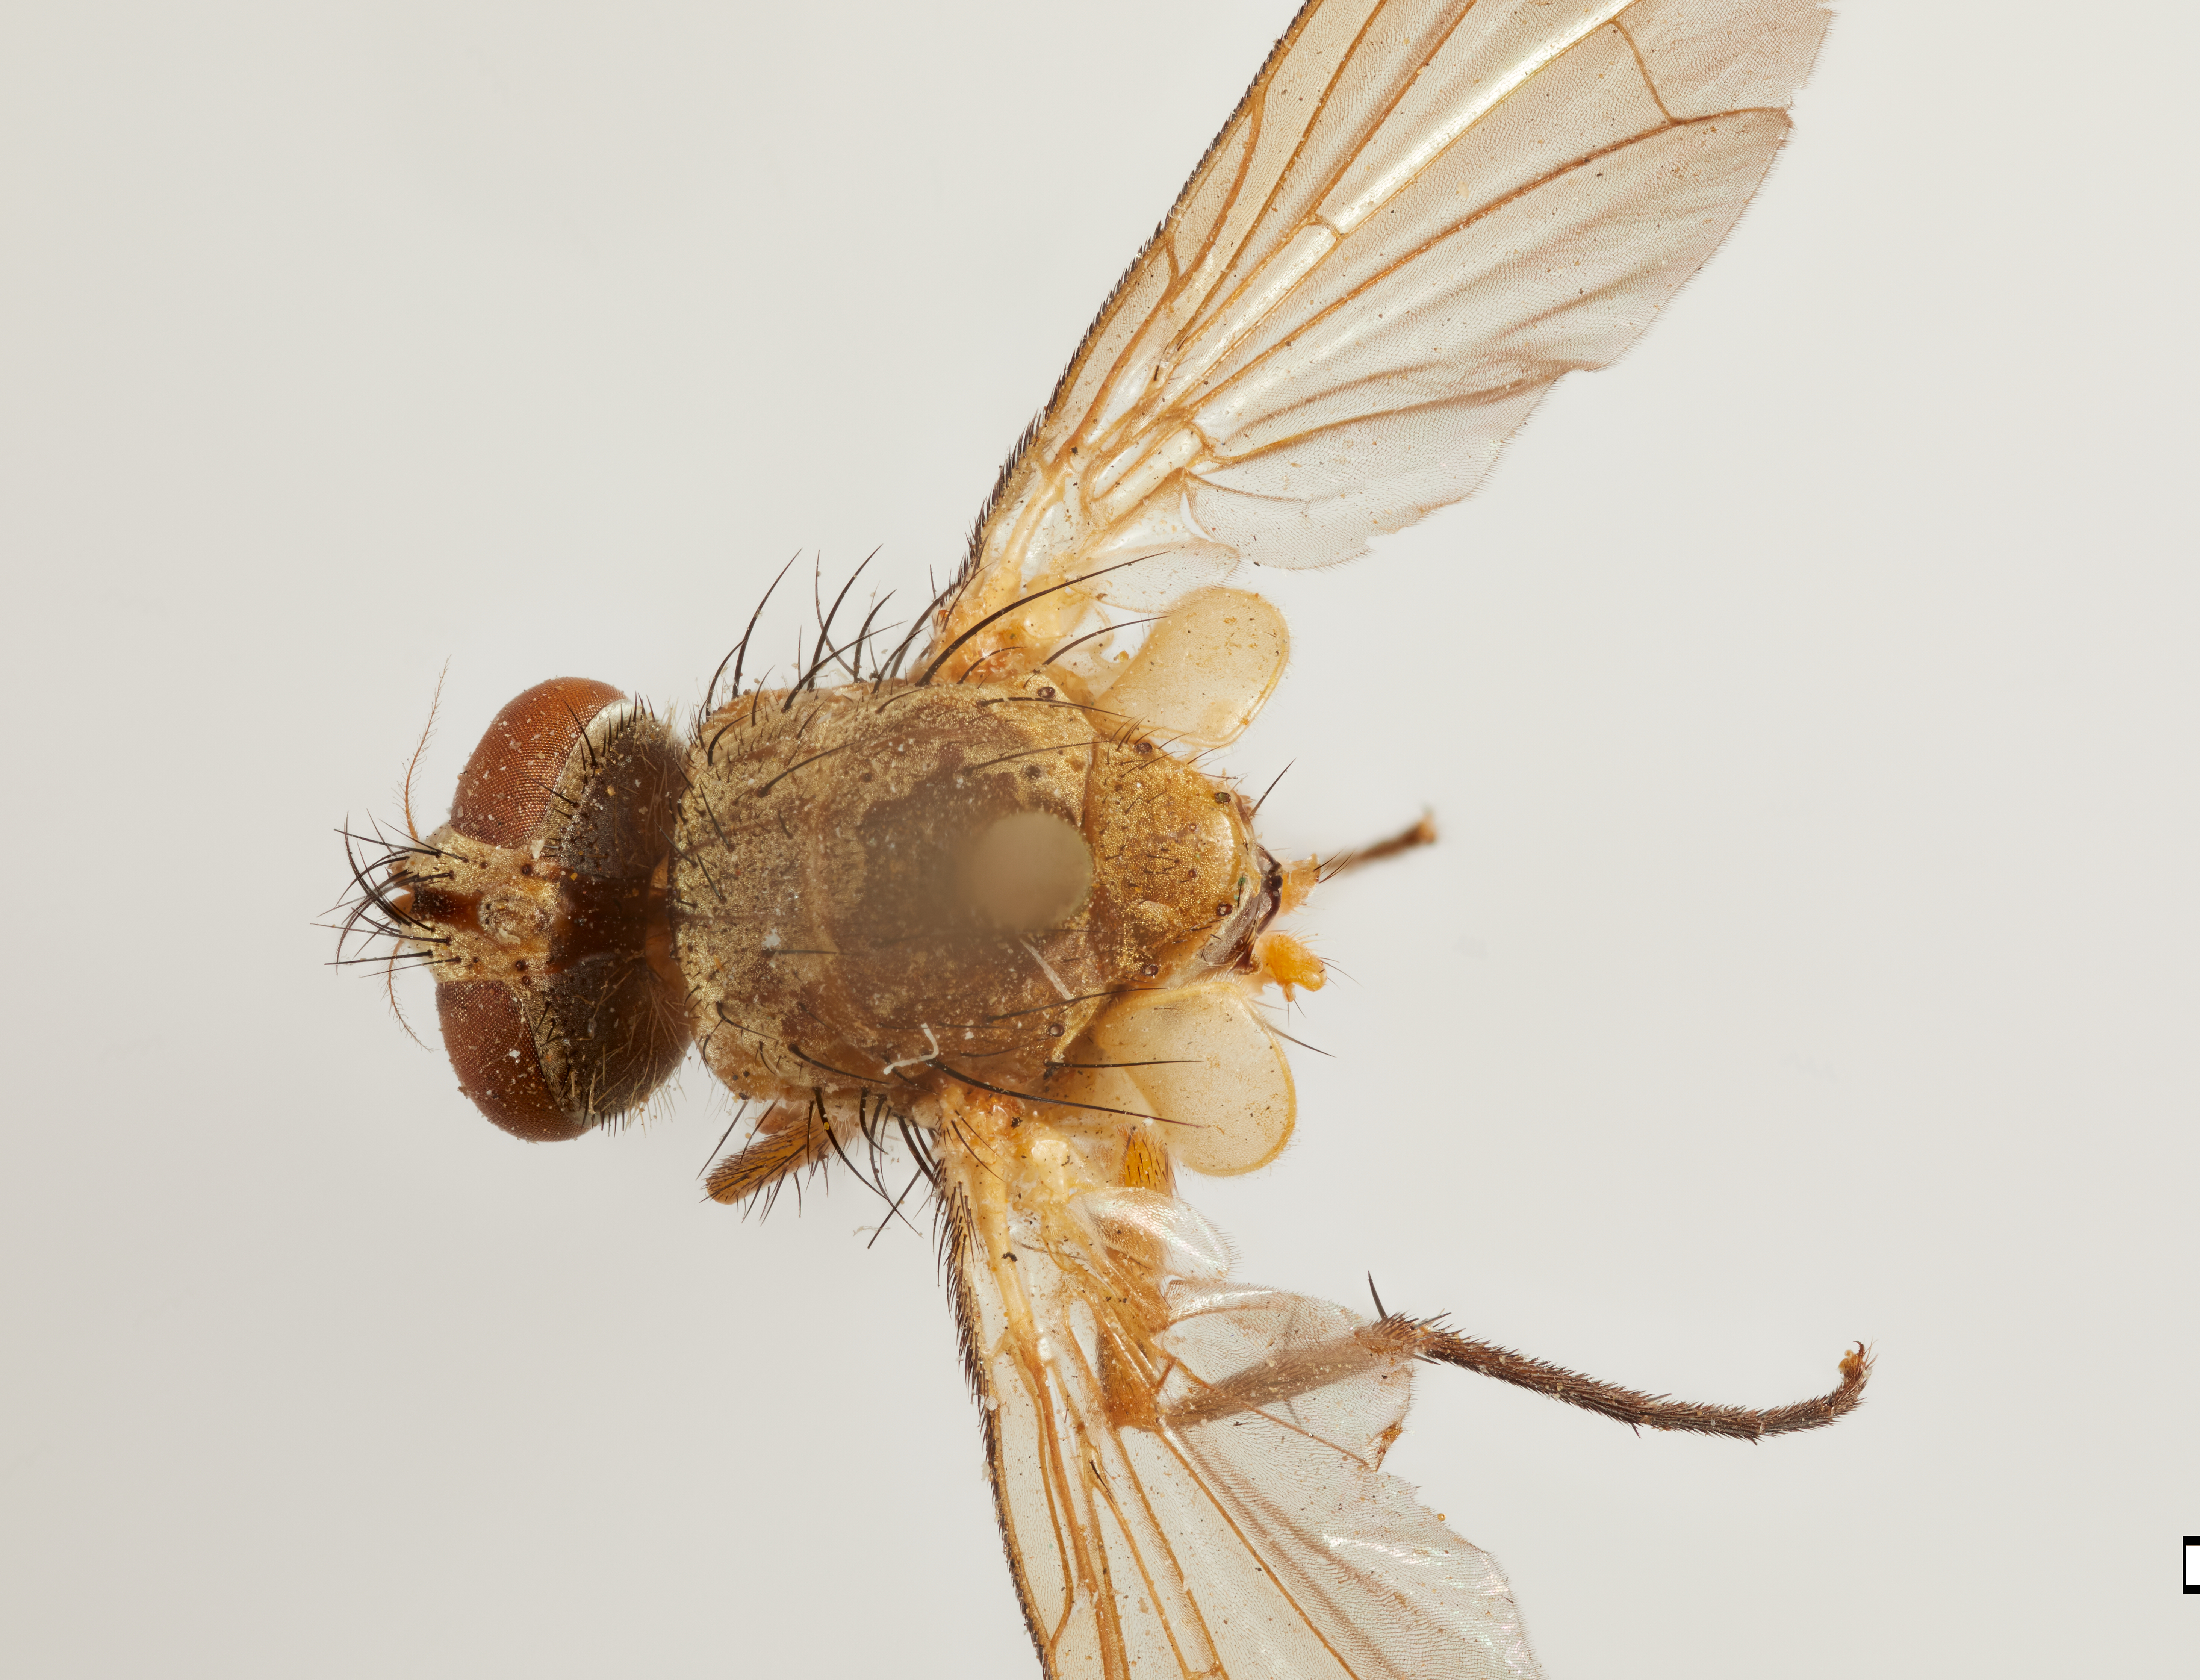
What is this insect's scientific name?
Leskiopalpus calidus
